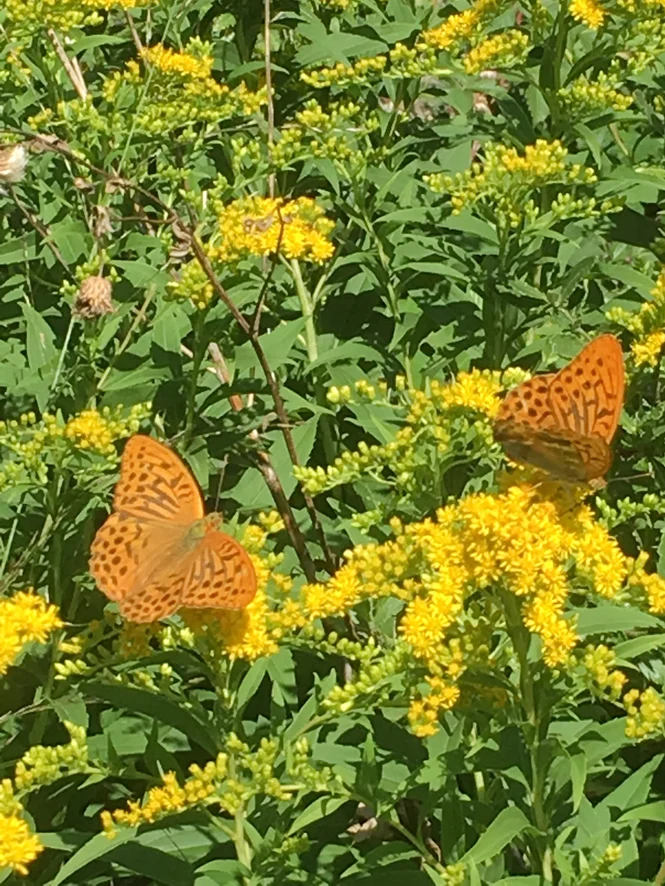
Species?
Argynnis paphia
